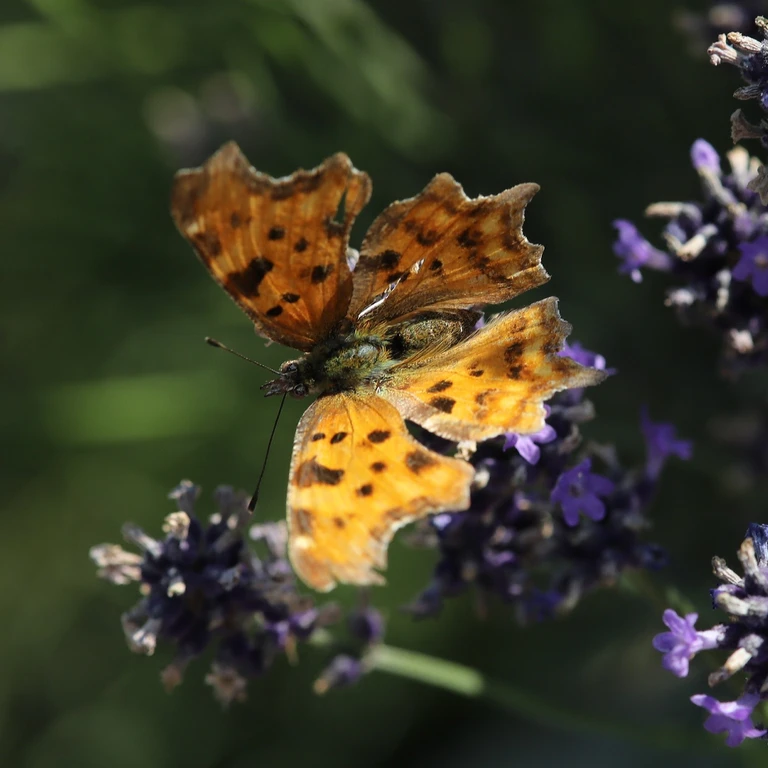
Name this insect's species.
Polygonia c-album
